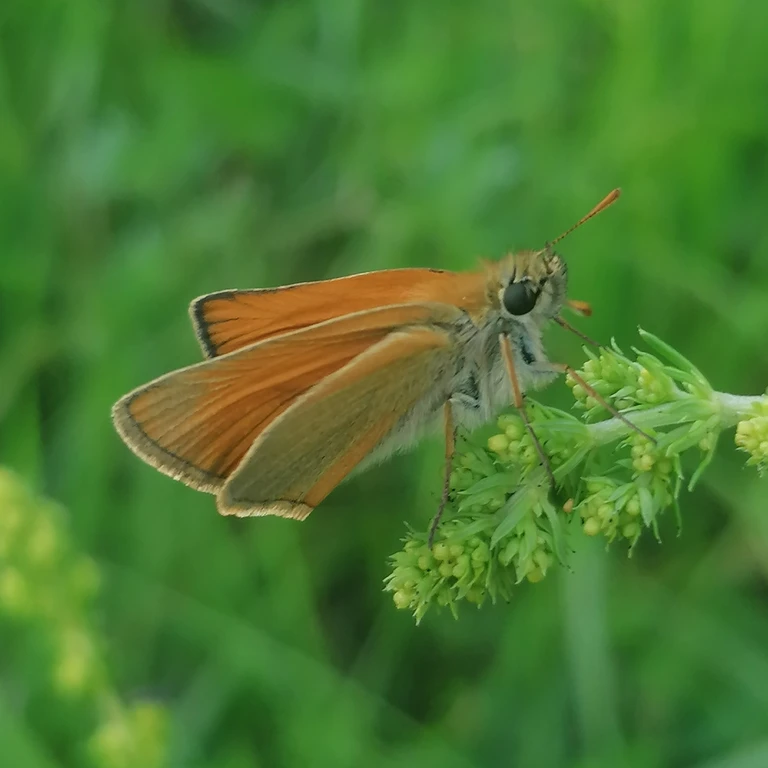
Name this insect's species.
Thymelicus sylvestris
